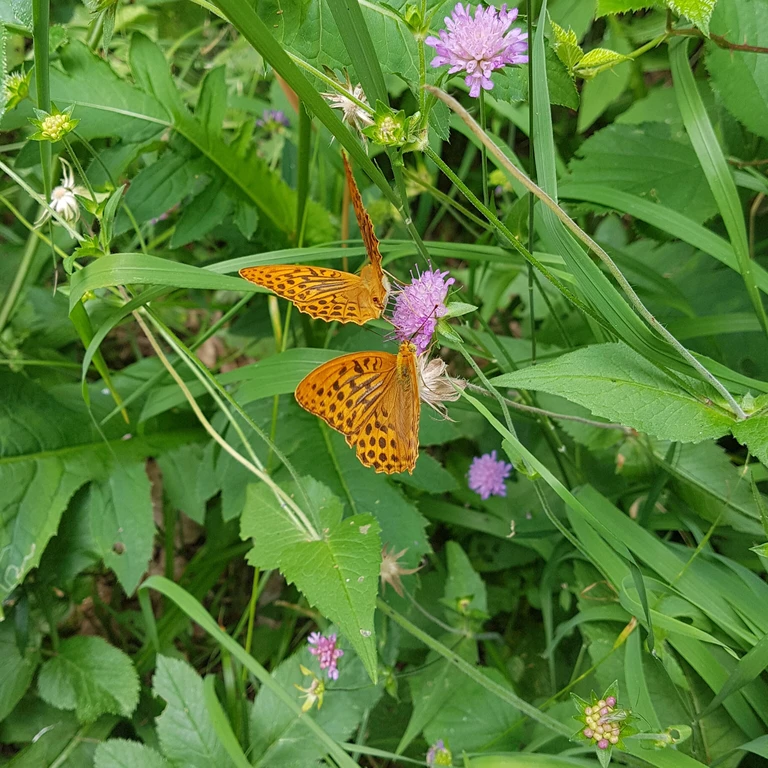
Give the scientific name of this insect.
Argynnis paphia
